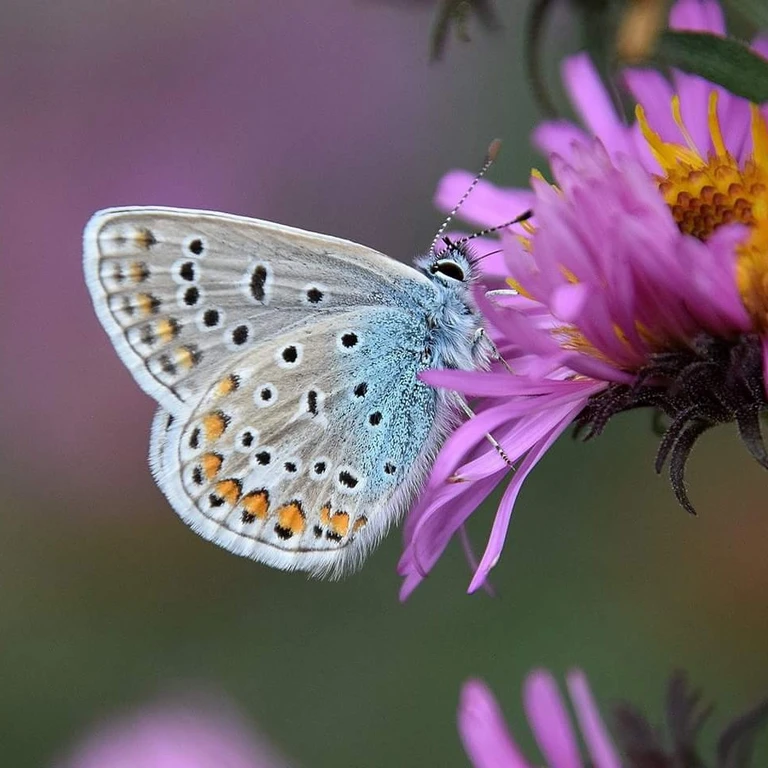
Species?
Polyommatus icarus
